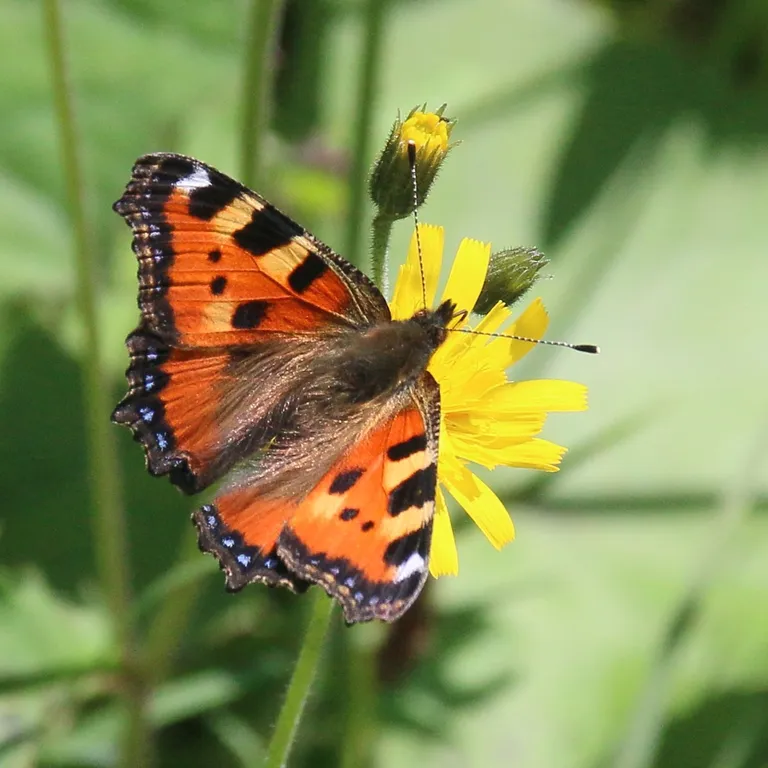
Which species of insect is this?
Aglais urticae
